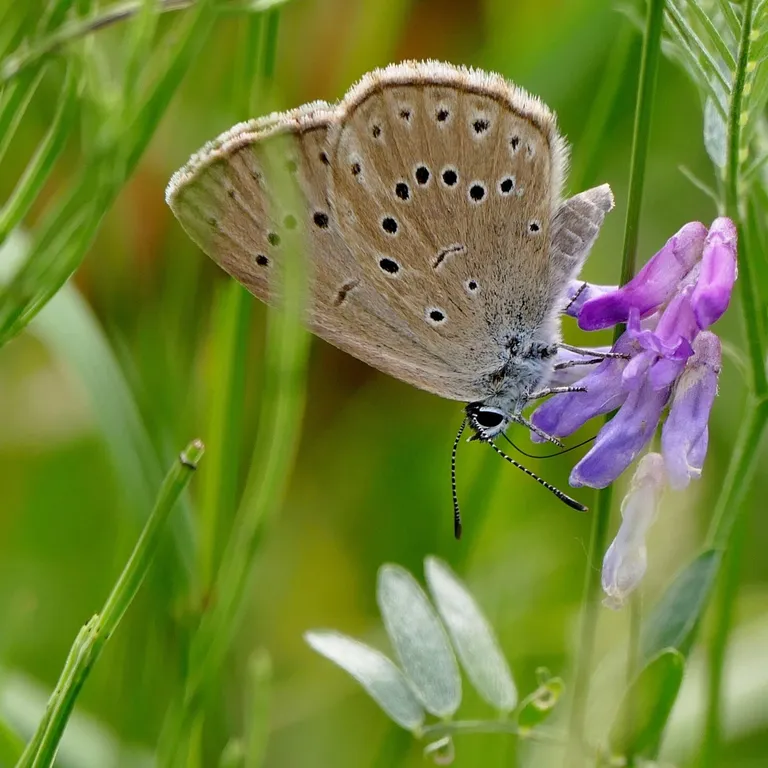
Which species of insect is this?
Phengaris teleius
